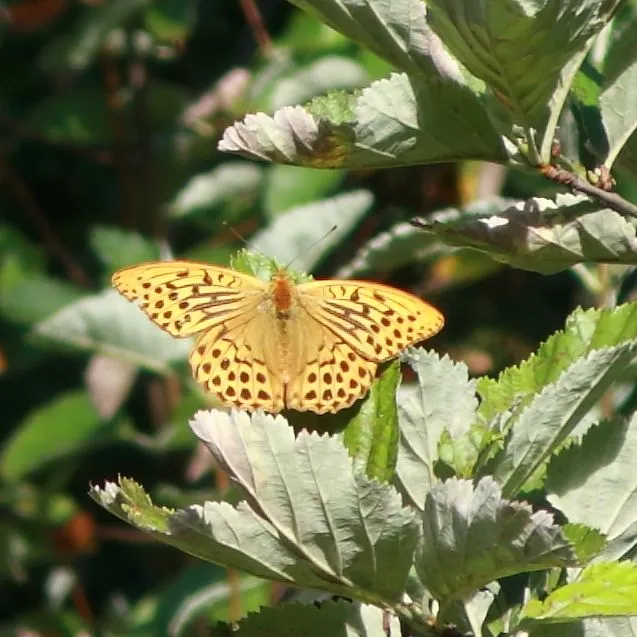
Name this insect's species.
Argynnis paphia
